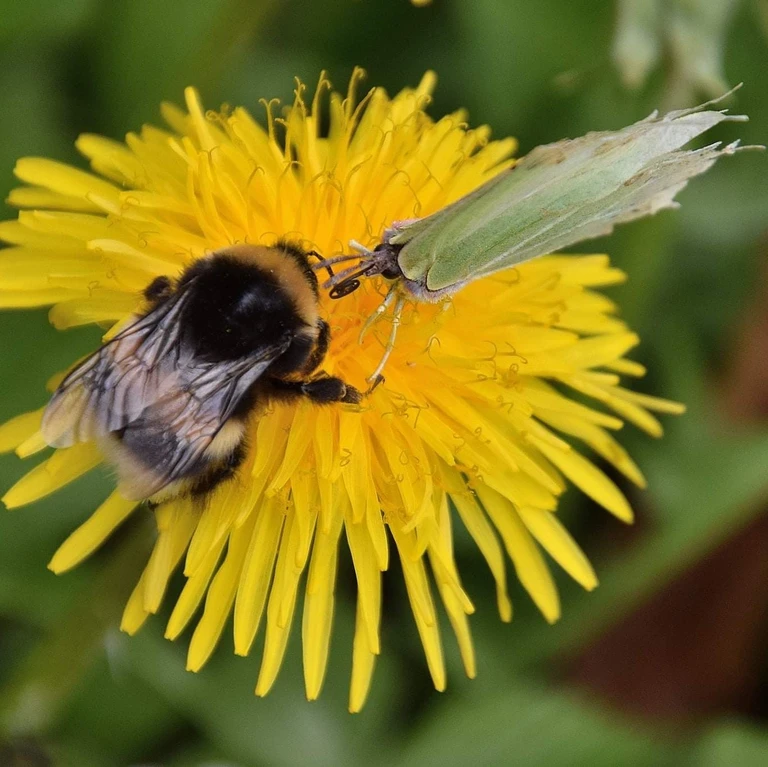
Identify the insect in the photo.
Gonepteryx rhamni
